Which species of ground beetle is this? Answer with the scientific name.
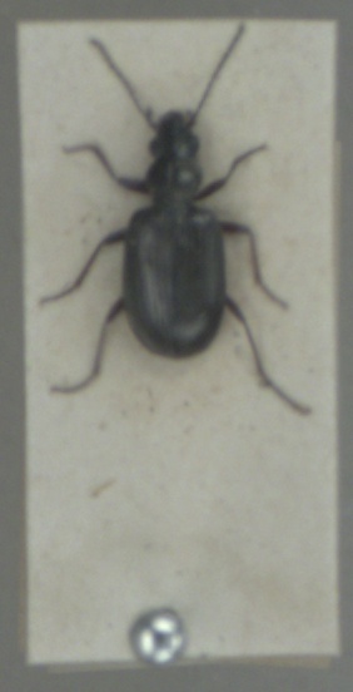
Bembidion punctulatum
